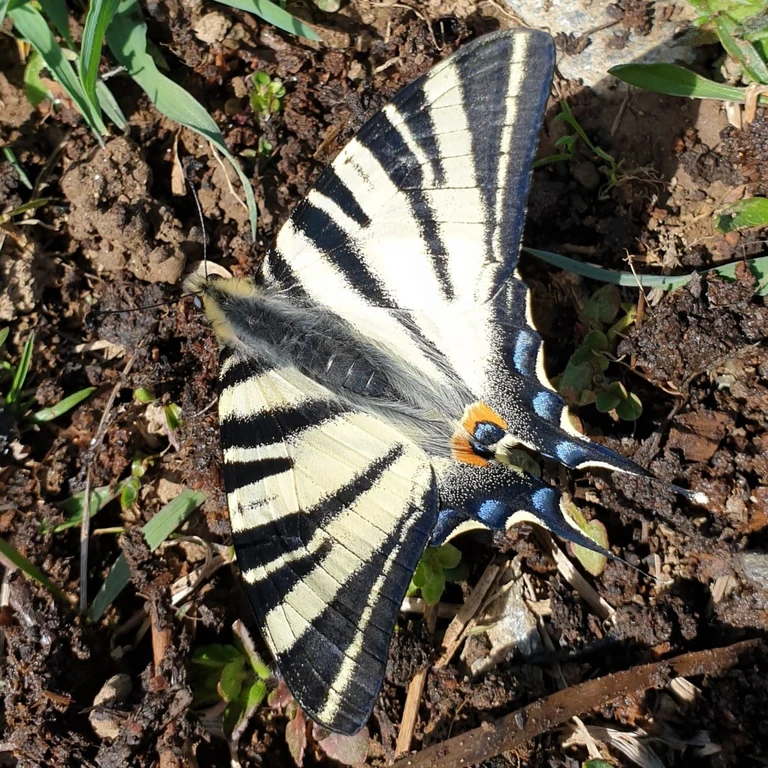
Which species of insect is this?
Iphiclides podalirius
